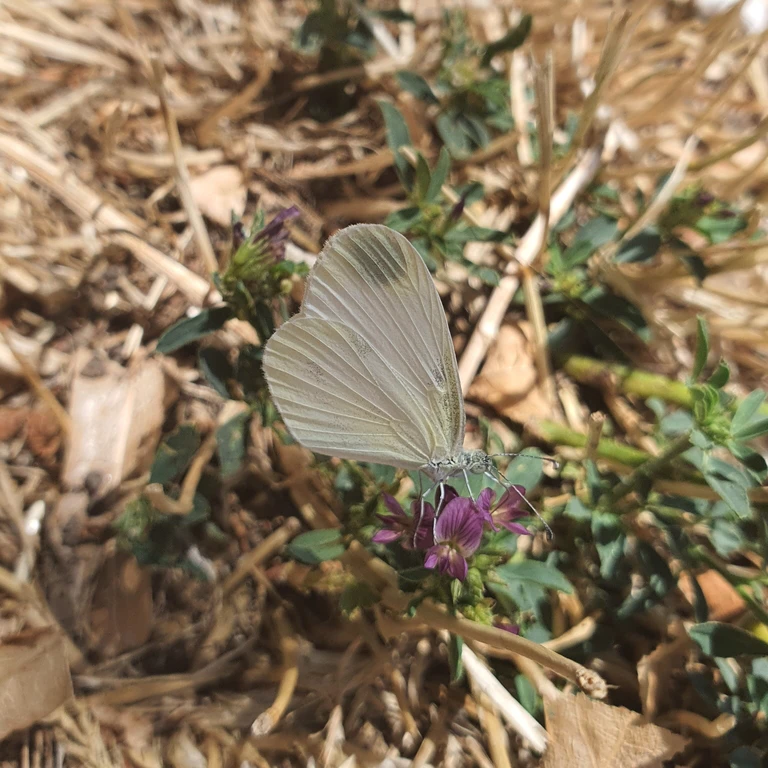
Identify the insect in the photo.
Leptidea sinapis/juvernica
